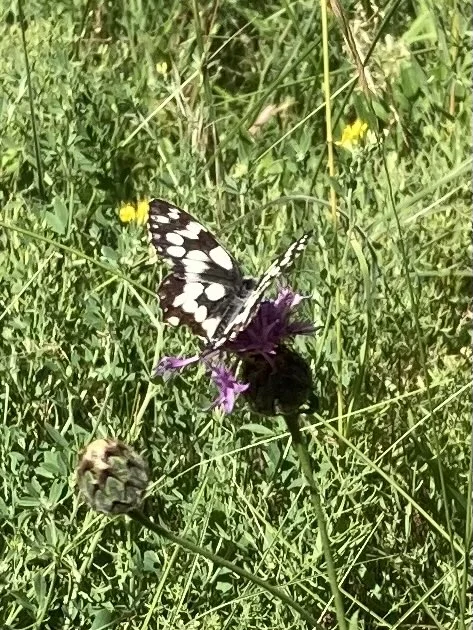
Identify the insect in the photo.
Melanargia galathea
